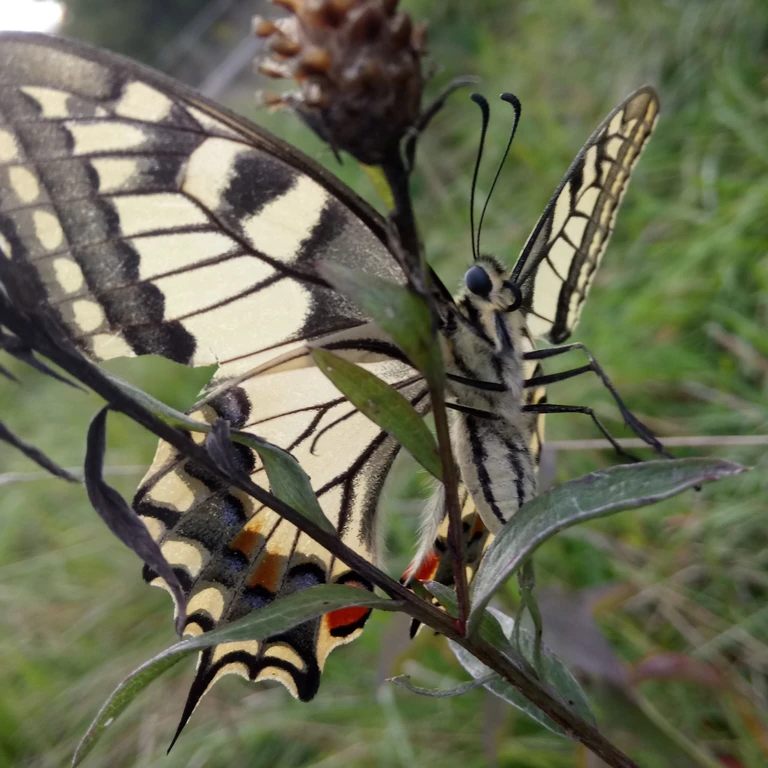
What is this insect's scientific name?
Papilio machaon
